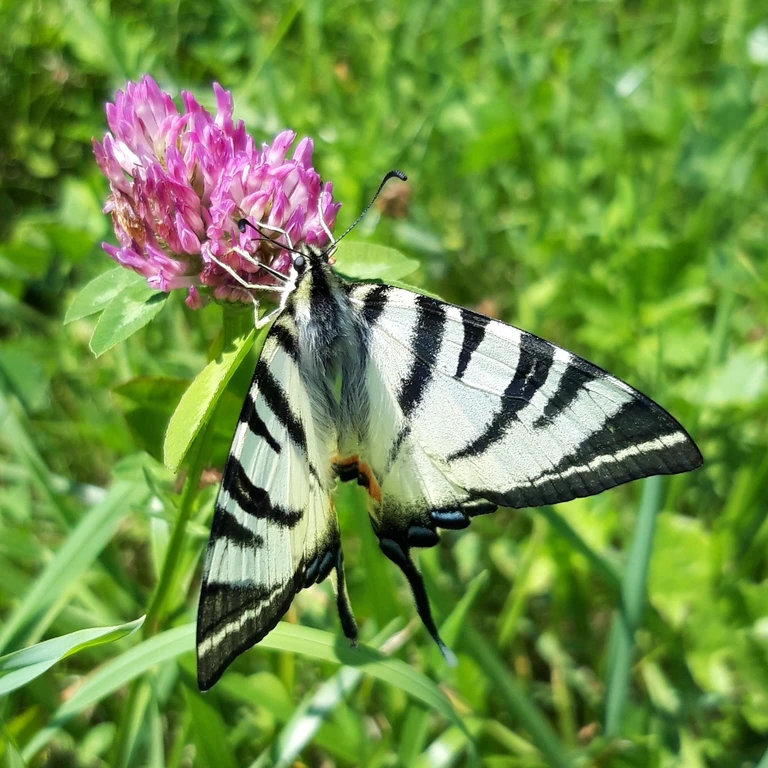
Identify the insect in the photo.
Iphiclides podalirius
